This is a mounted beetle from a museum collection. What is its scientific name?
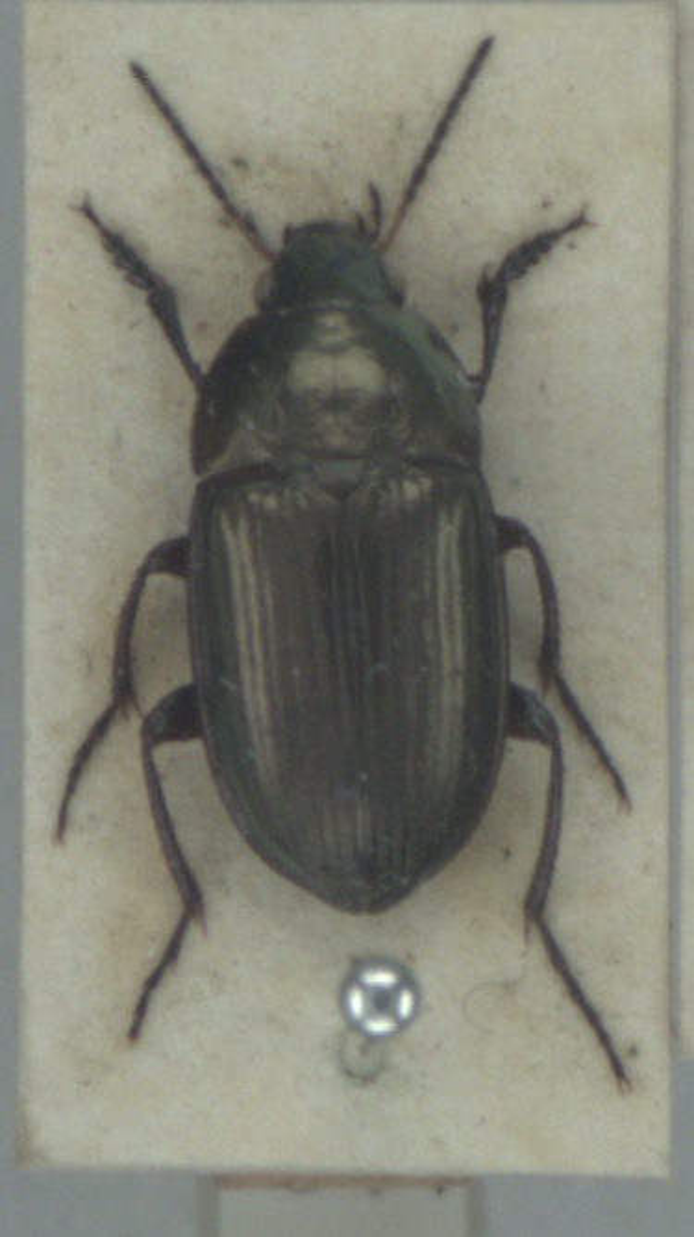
Amara eurynota
